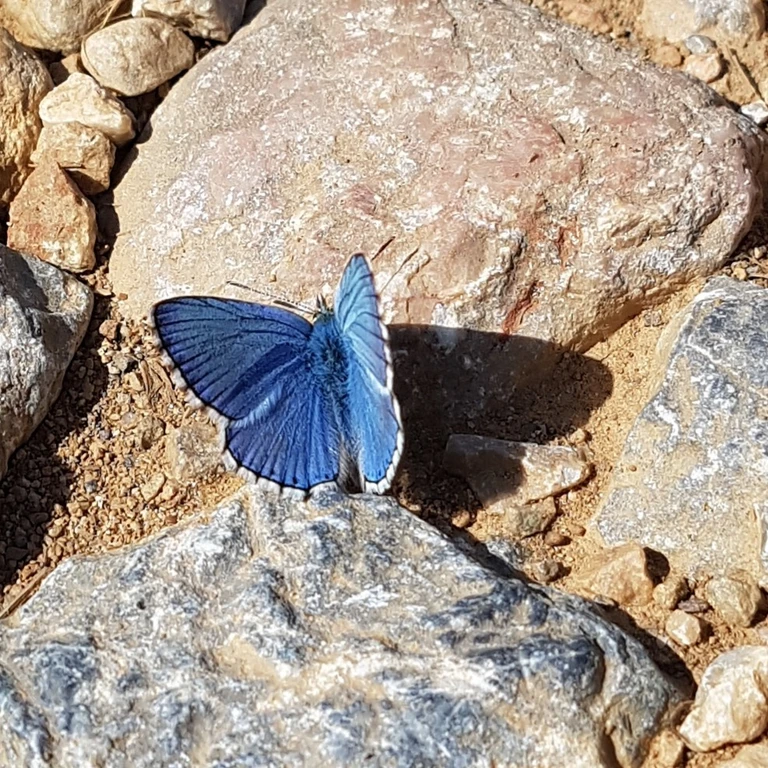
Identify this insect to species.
Lysandra bellargus
